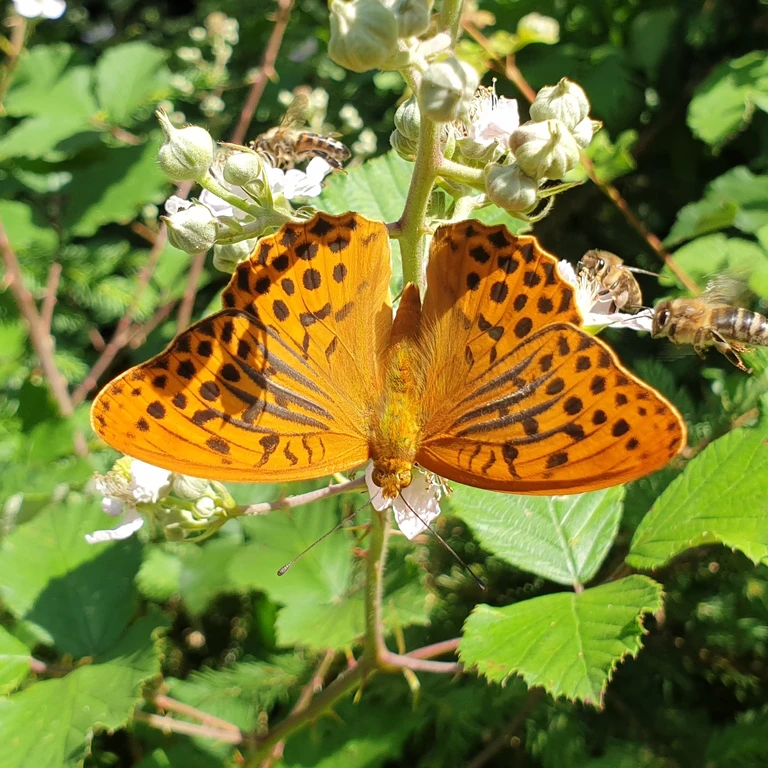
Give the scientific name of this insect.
Argynnis paphia
